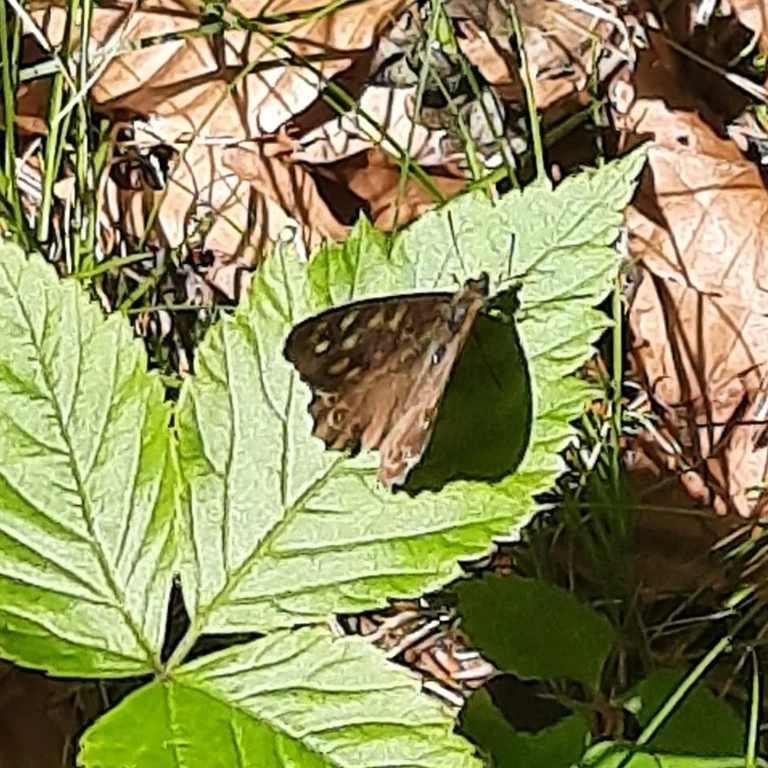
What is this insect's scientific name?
Pararge aegeria
